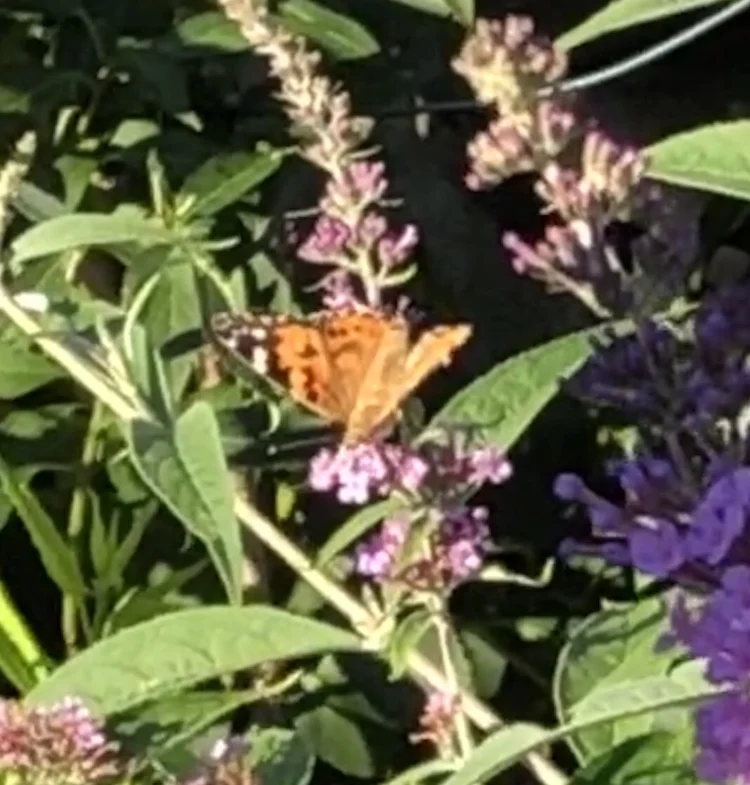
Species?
Vanessa cardui
